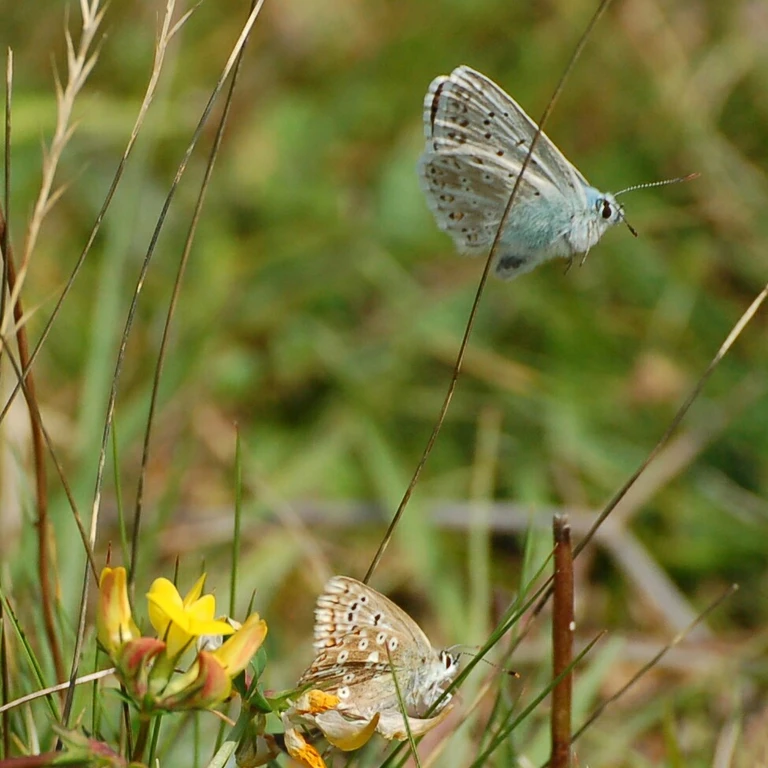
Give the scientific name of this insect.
Lysandra coridon
